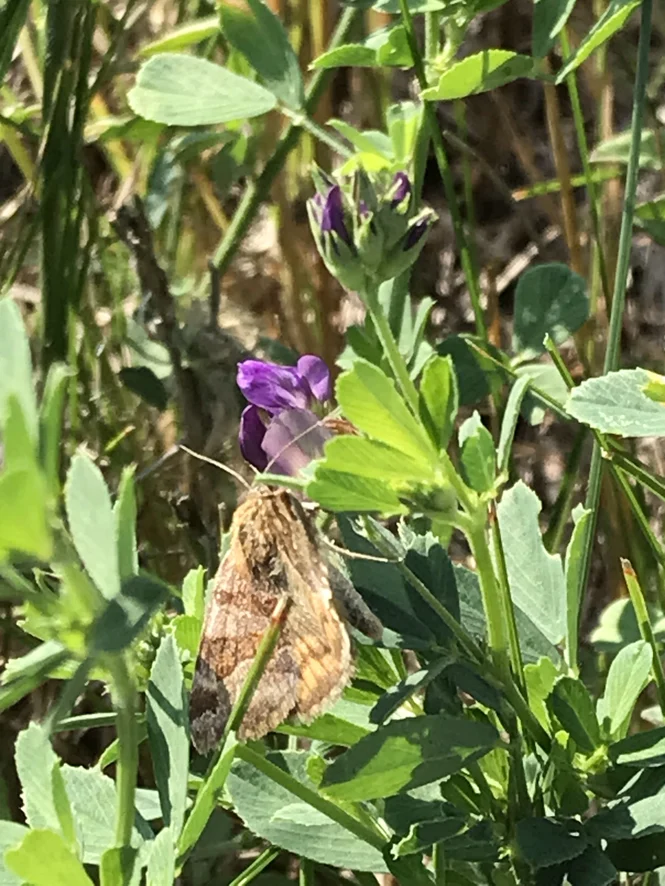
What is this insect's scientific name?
Euclidia glyphica
